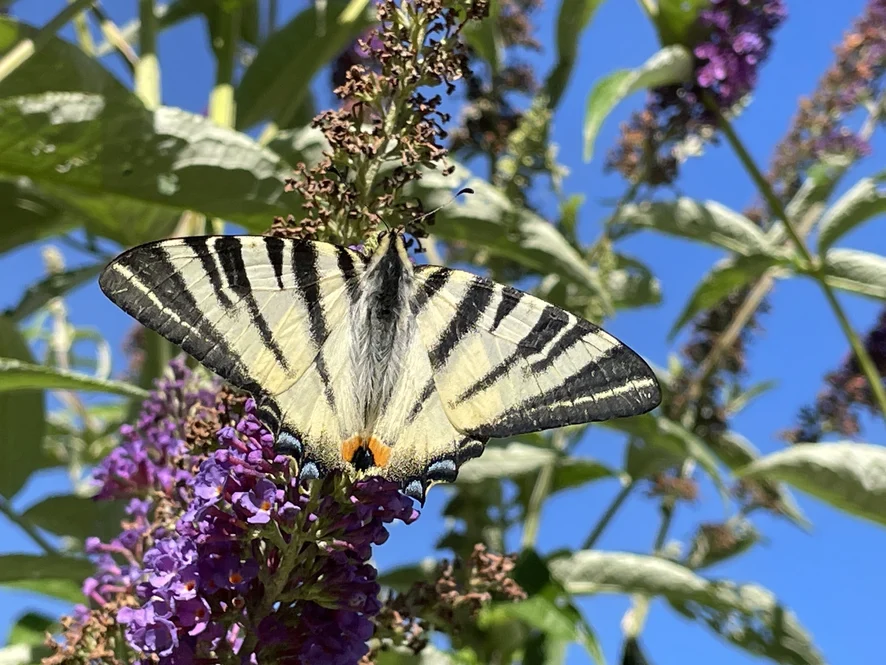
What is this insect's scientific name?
Iphiclides podalirius
